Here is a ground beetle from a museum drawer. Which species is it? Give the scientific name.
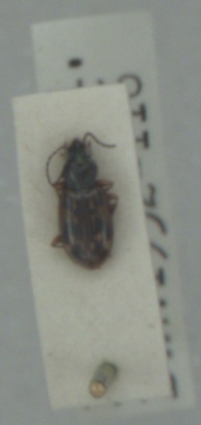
Bembidion fumigatum
